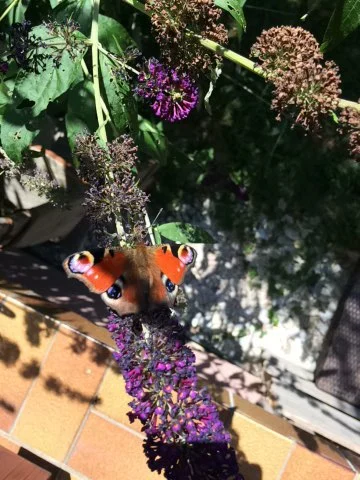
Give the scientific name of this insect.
Aglais io
